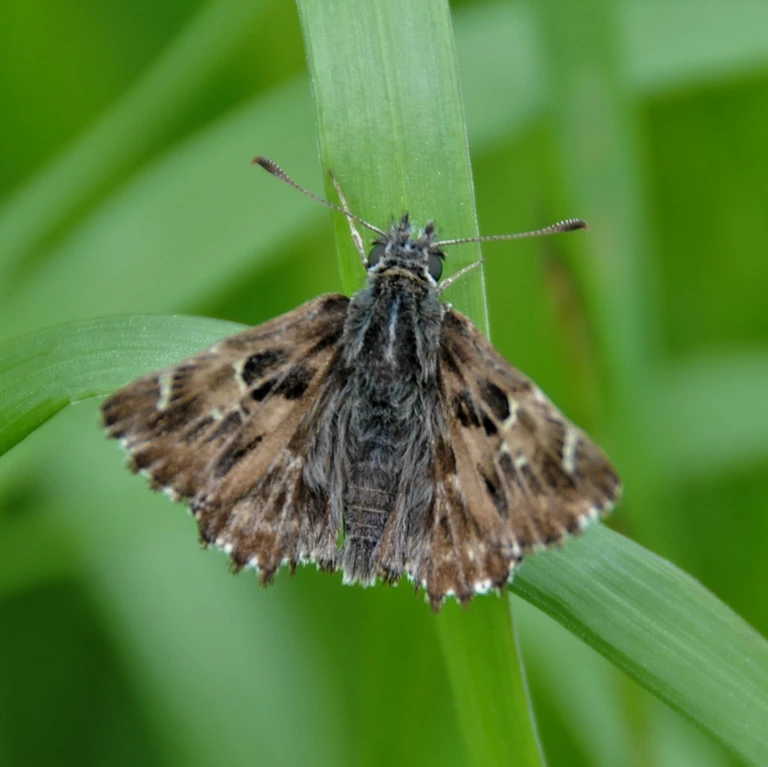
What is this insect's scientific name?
Carcharodus alceae
